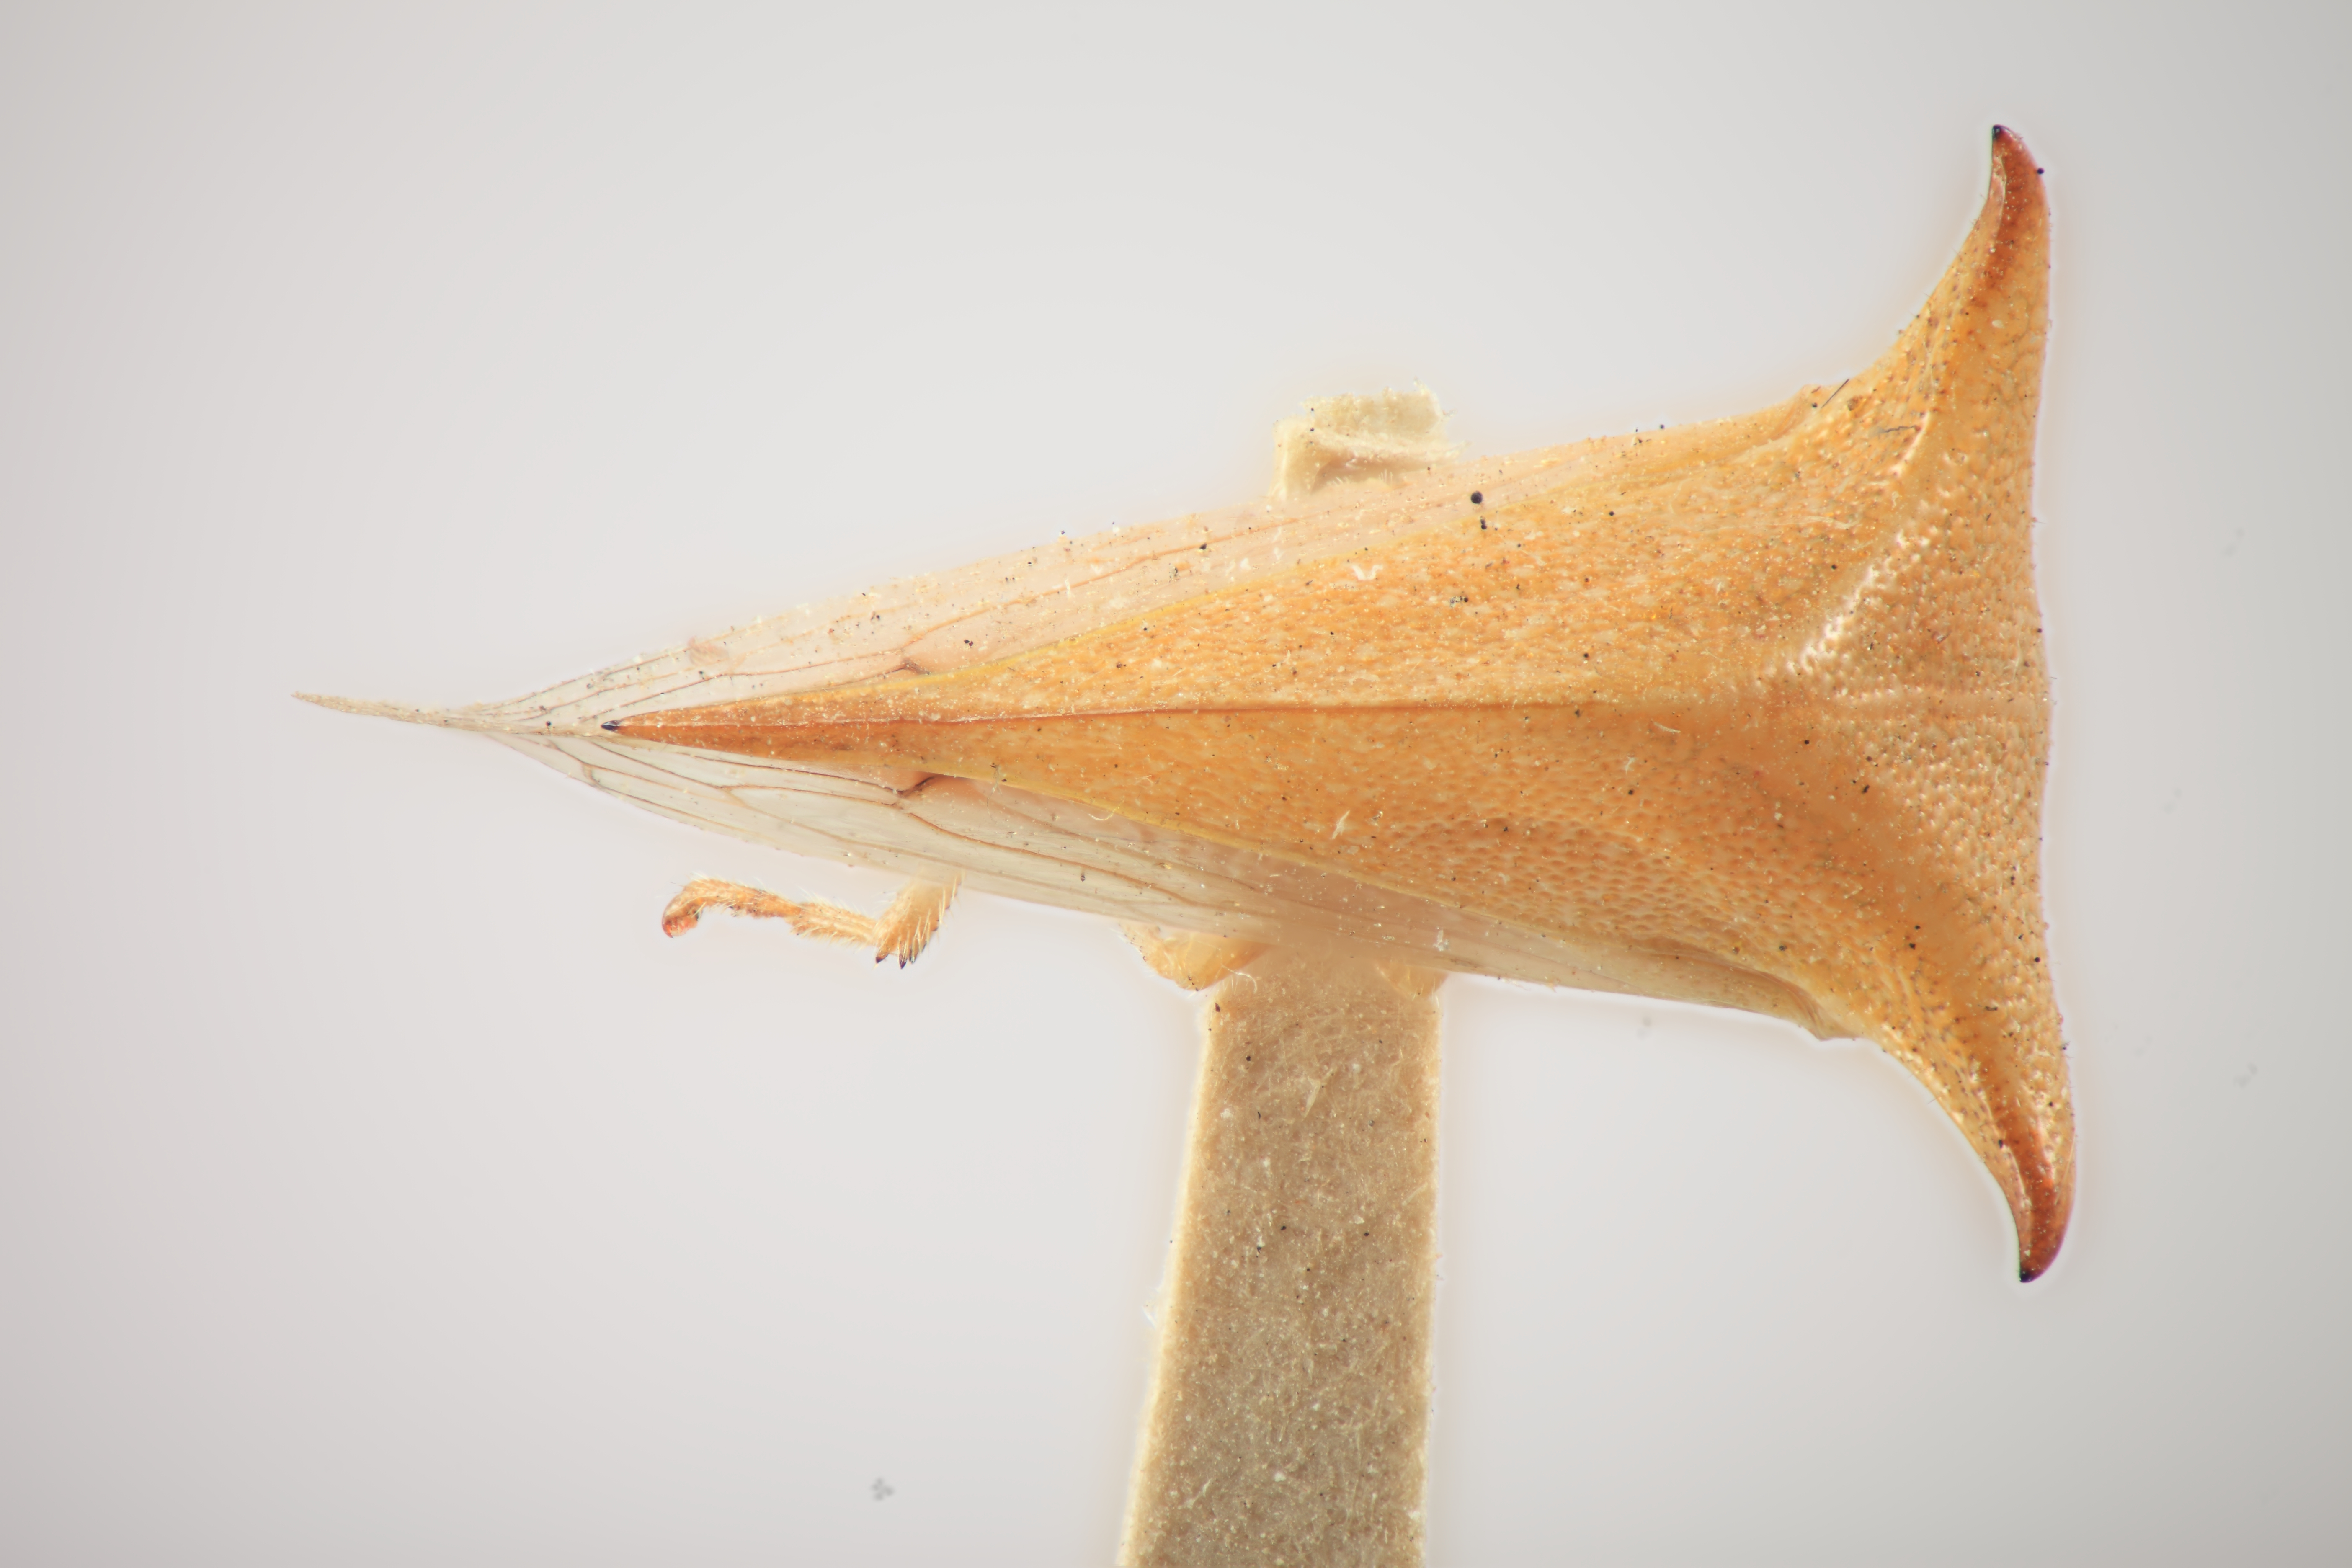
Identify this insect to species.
Ceresa ancora
